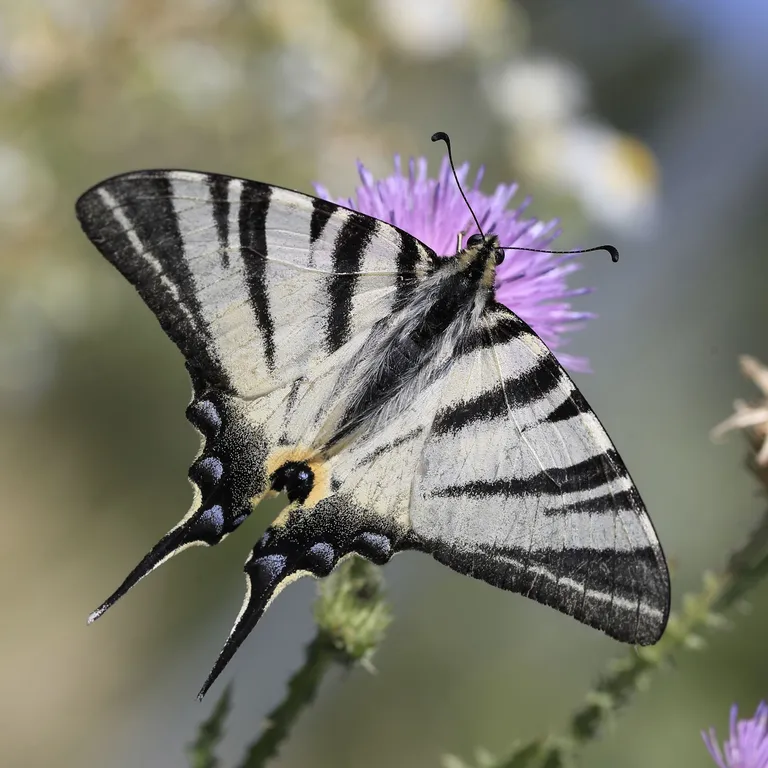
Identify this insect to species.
Iphiclides podalirius
